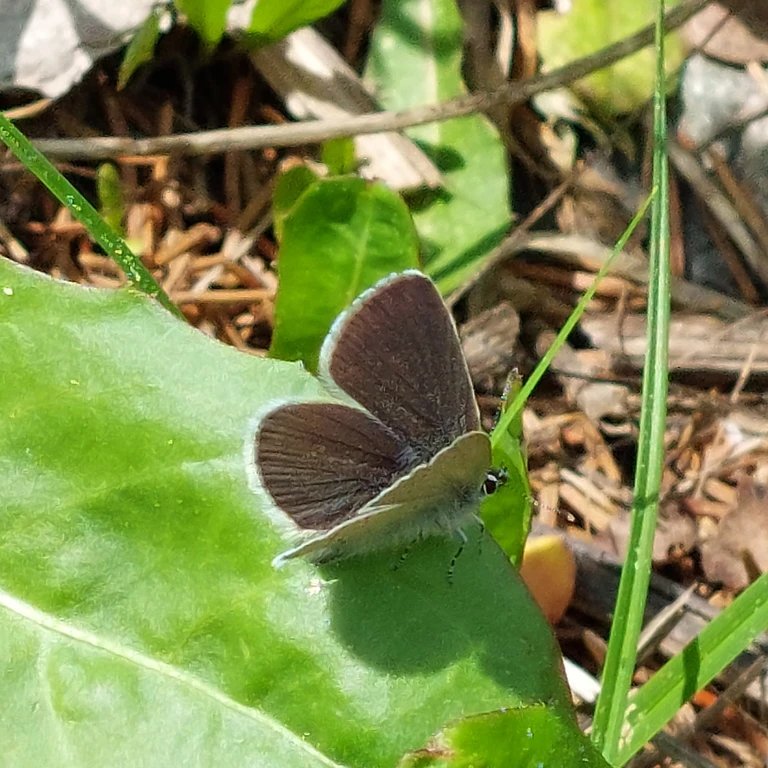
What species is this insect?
Cupido minimus
